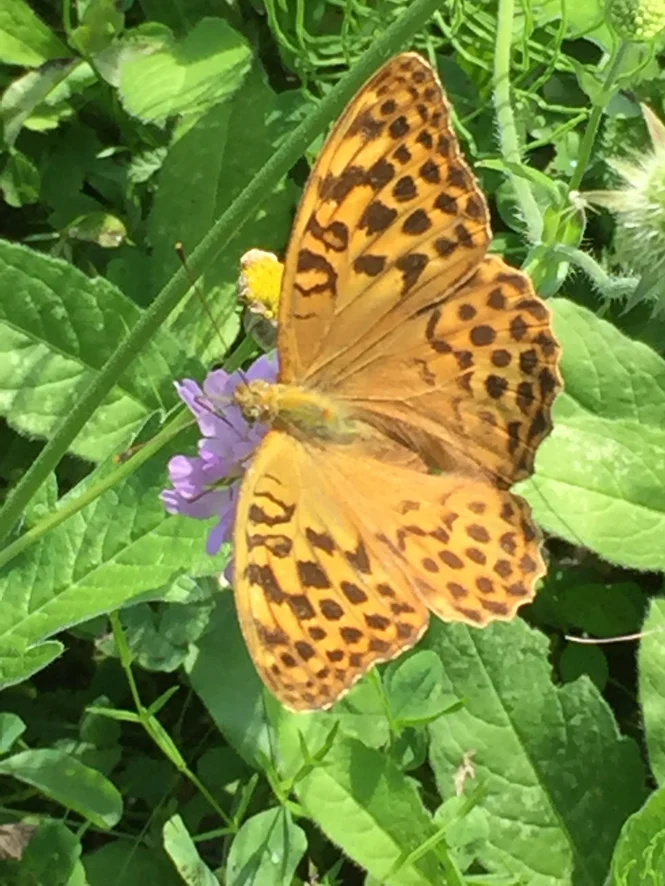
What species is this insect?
Argynnis paphia
